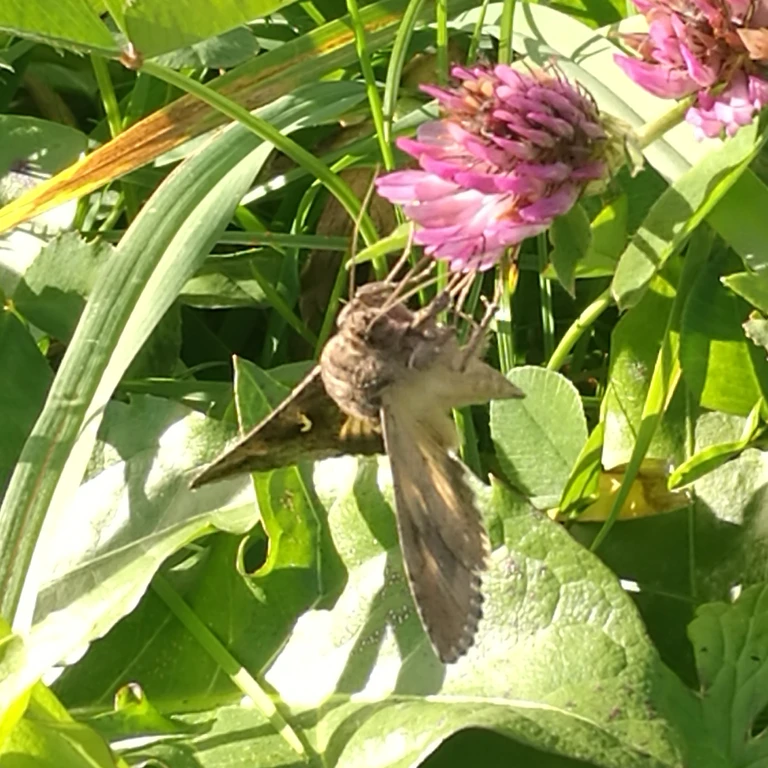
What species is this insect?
Autographa gamma
